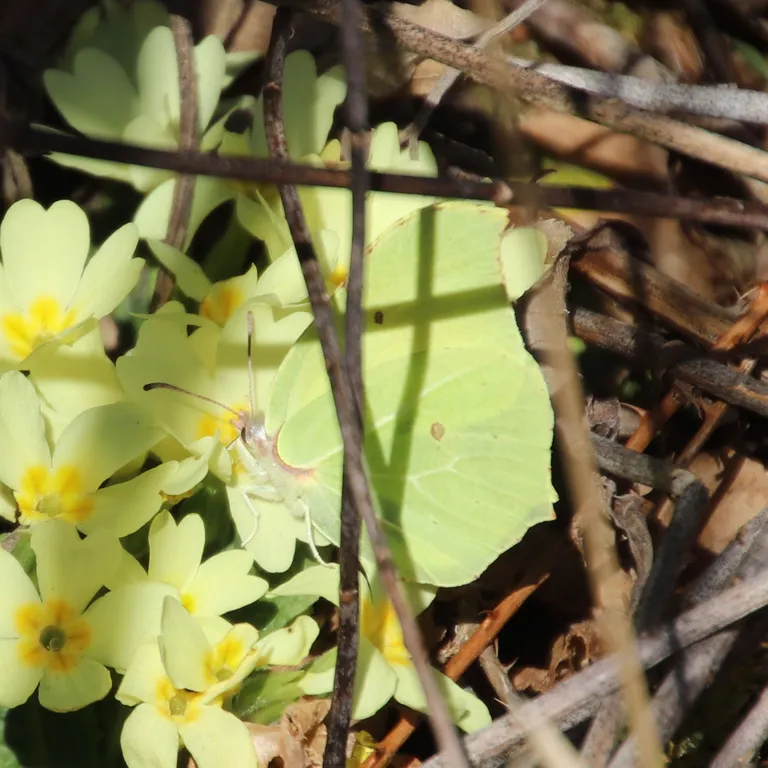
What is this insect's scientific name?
Gonepteryx rhamni
